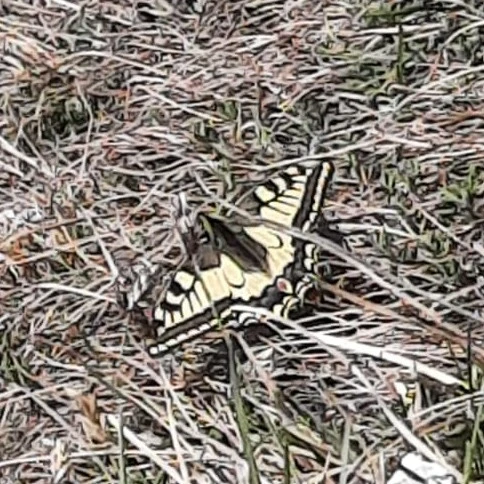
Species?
Papilio machaon
